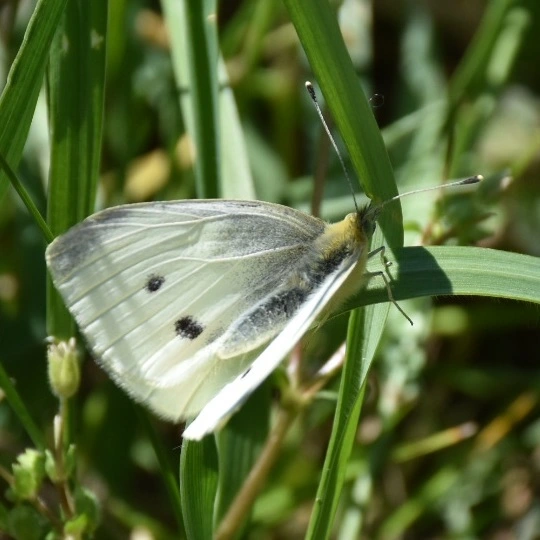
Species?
Pieris rapae
